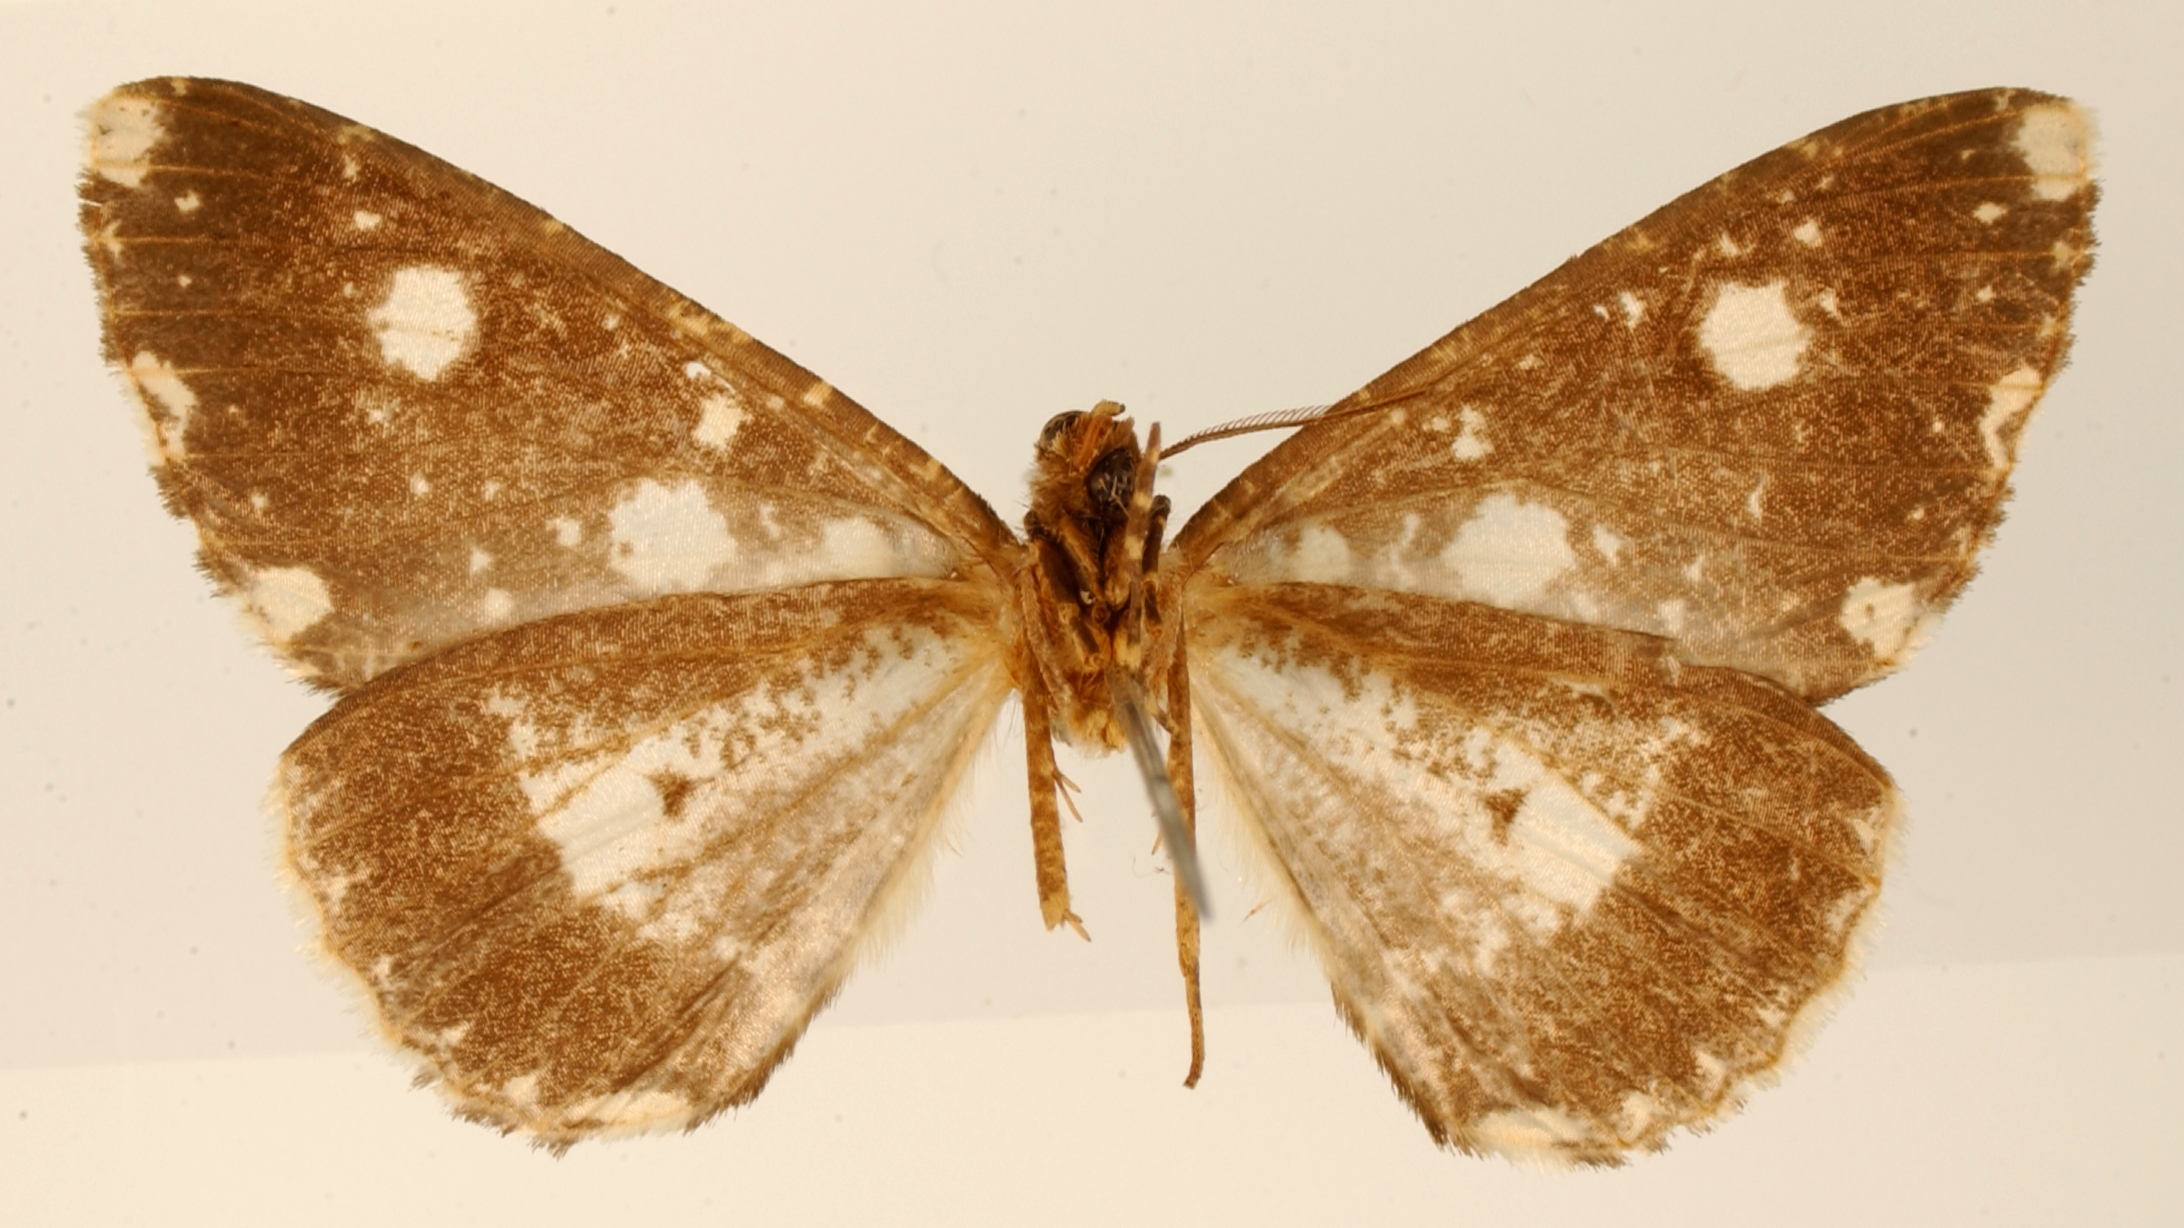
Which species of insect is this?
Calospila siderata
